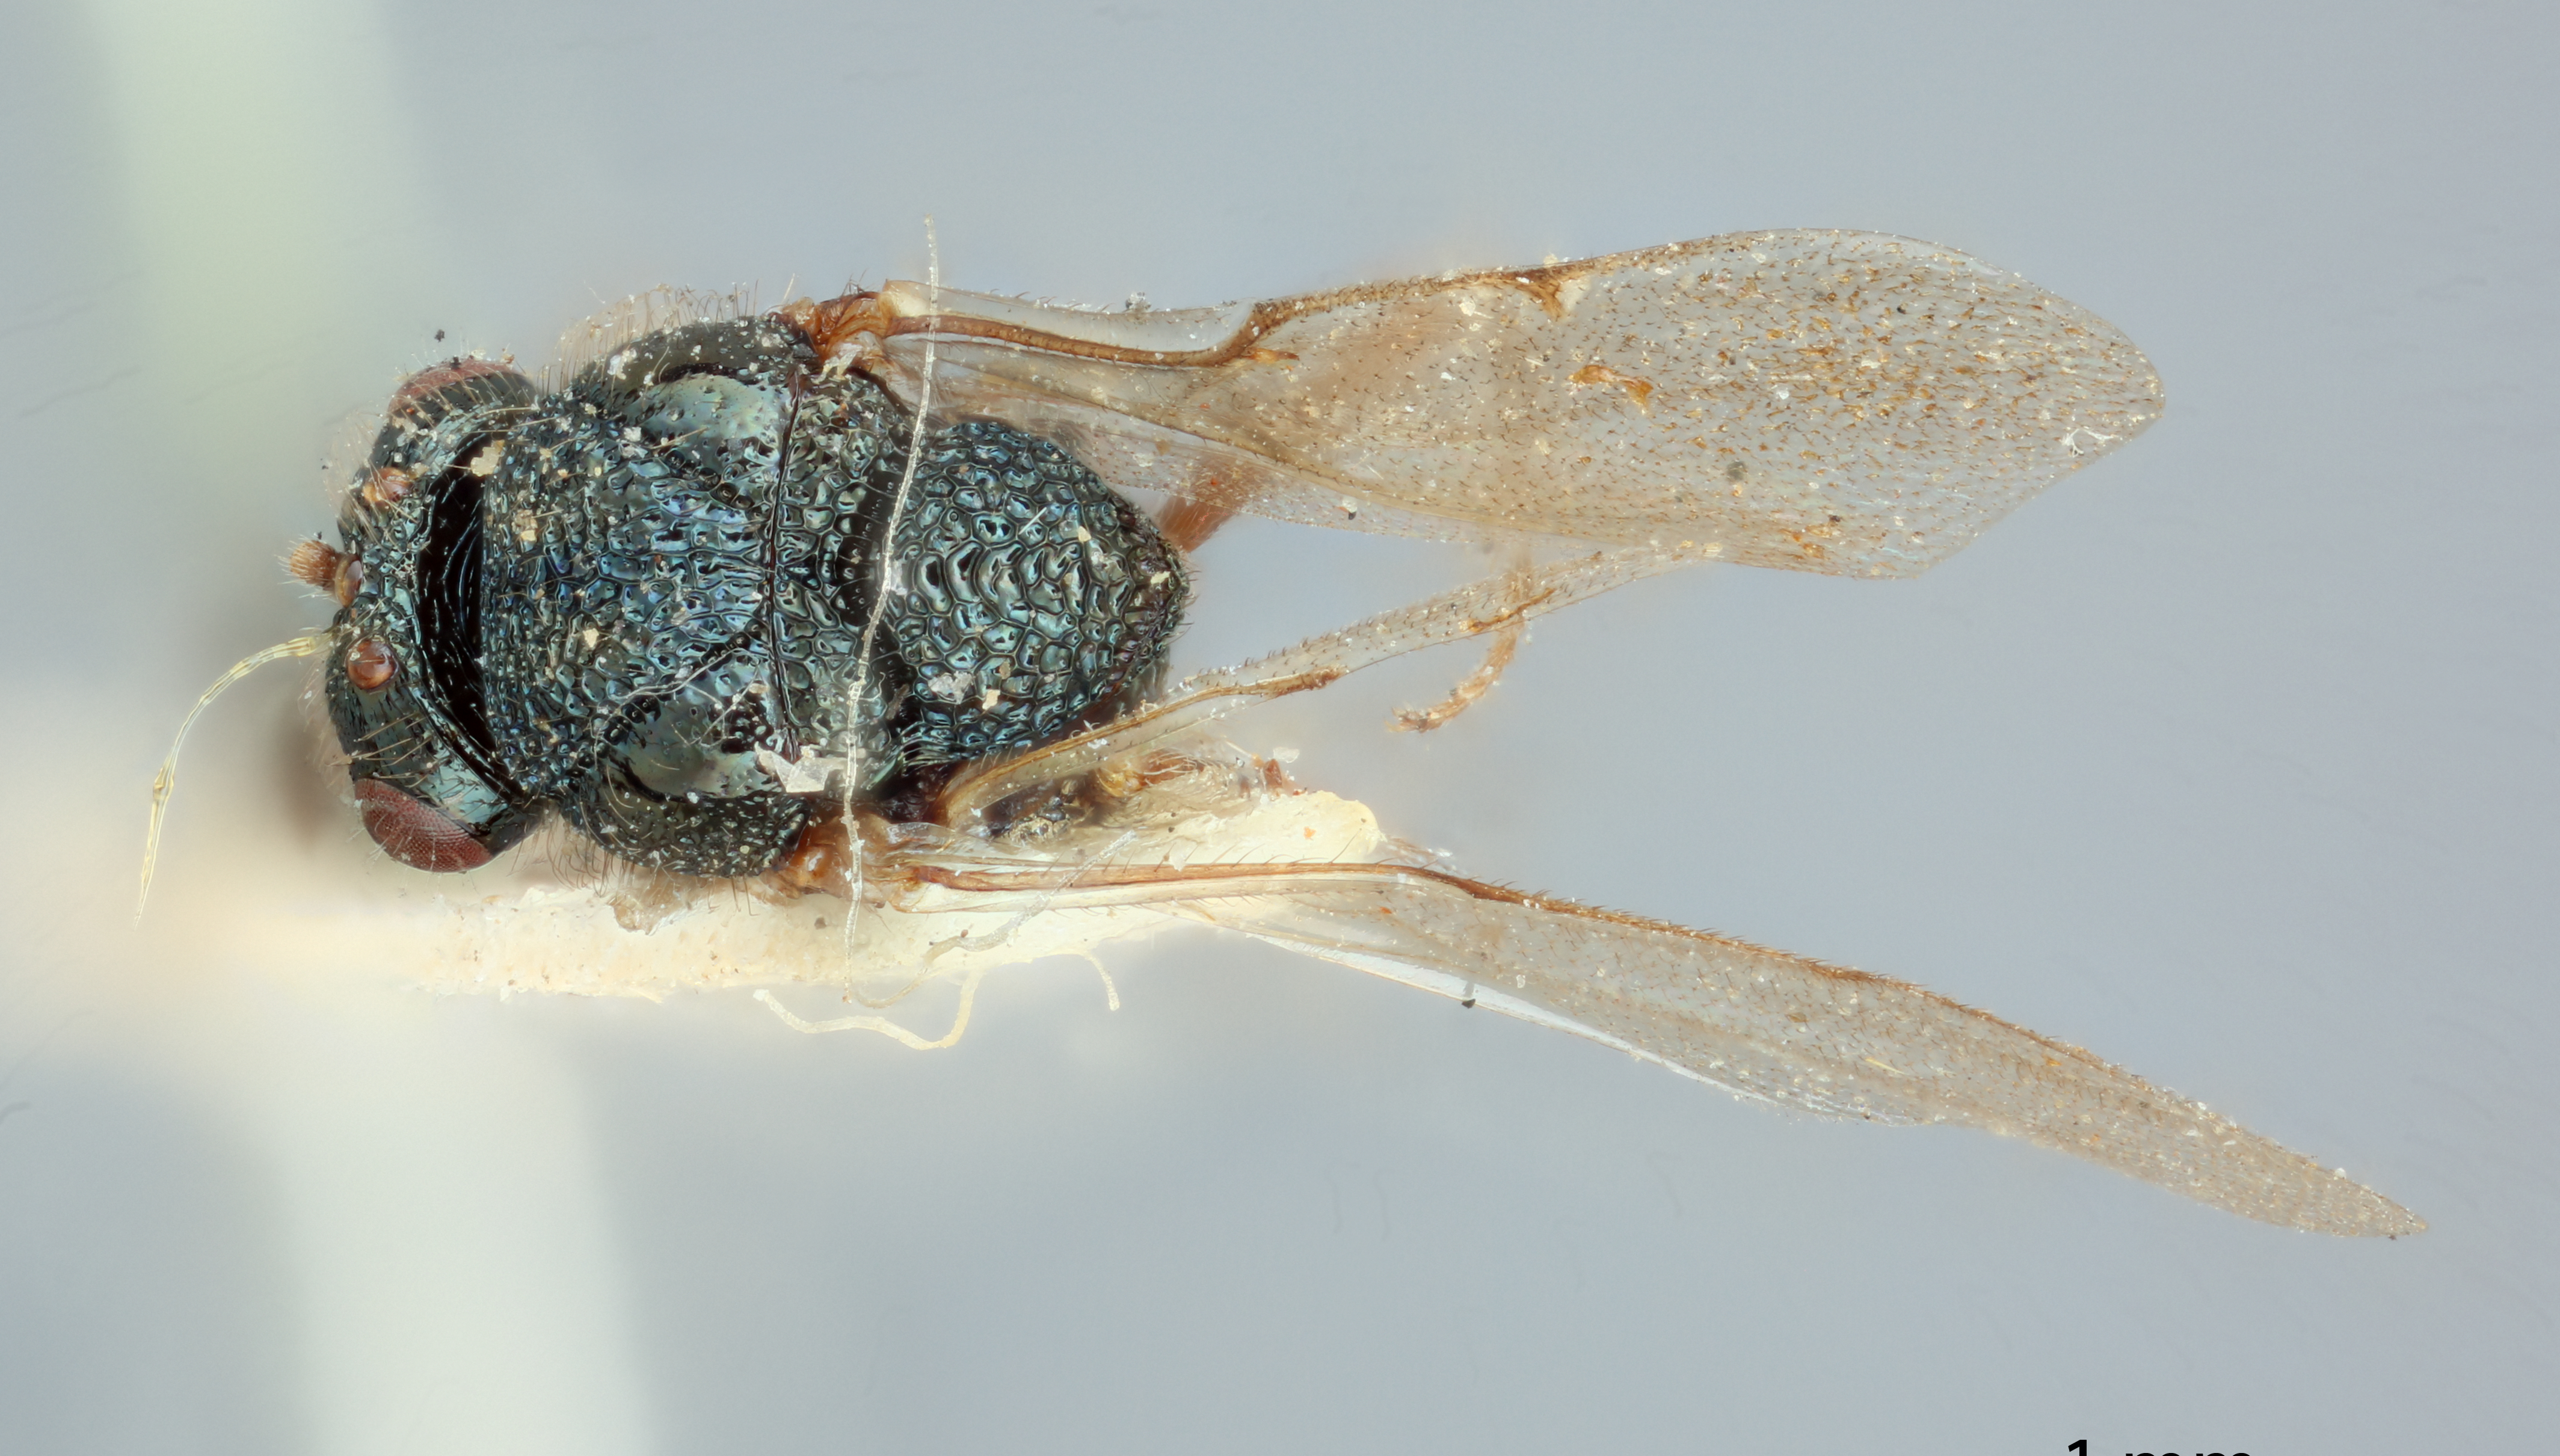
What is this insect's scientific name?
Metagea kirbyi
